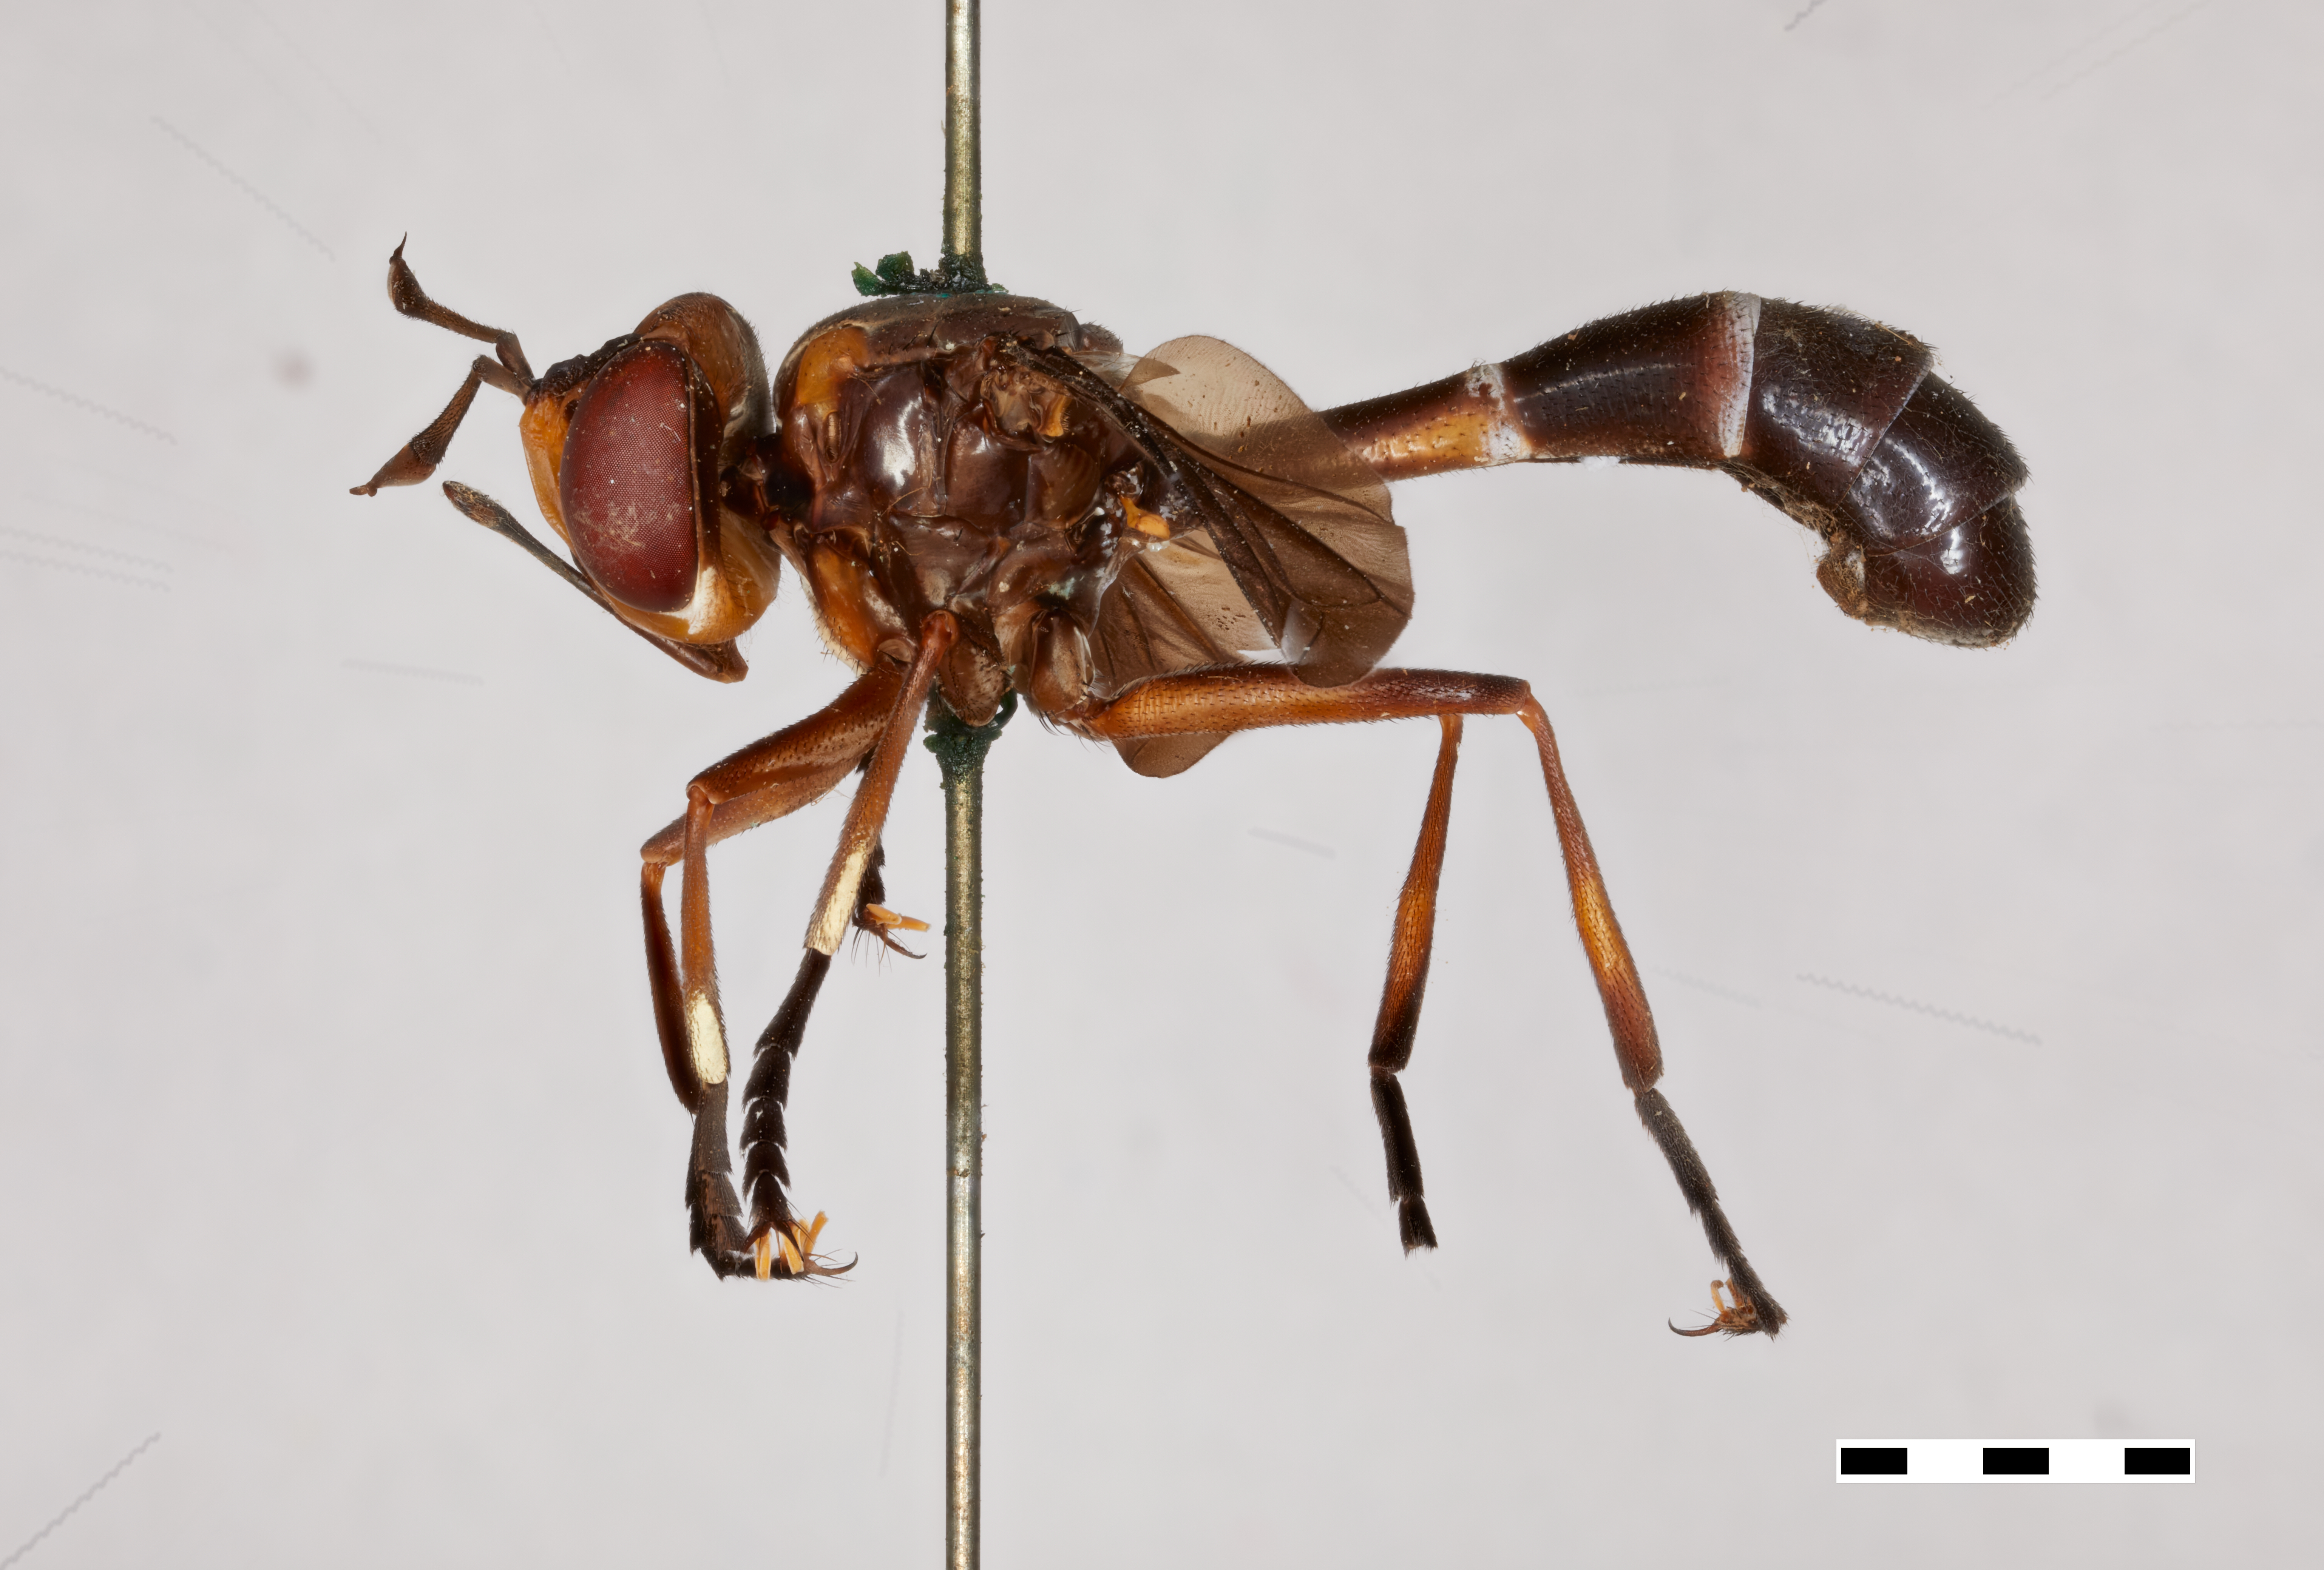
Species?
Conops philippinensis
